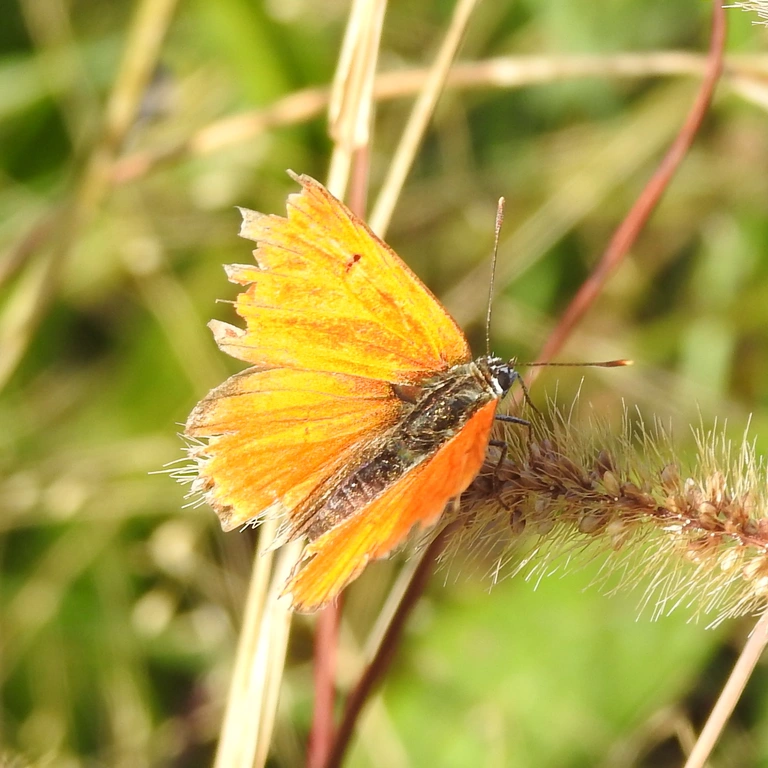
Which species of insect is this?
Lycaena dispar
